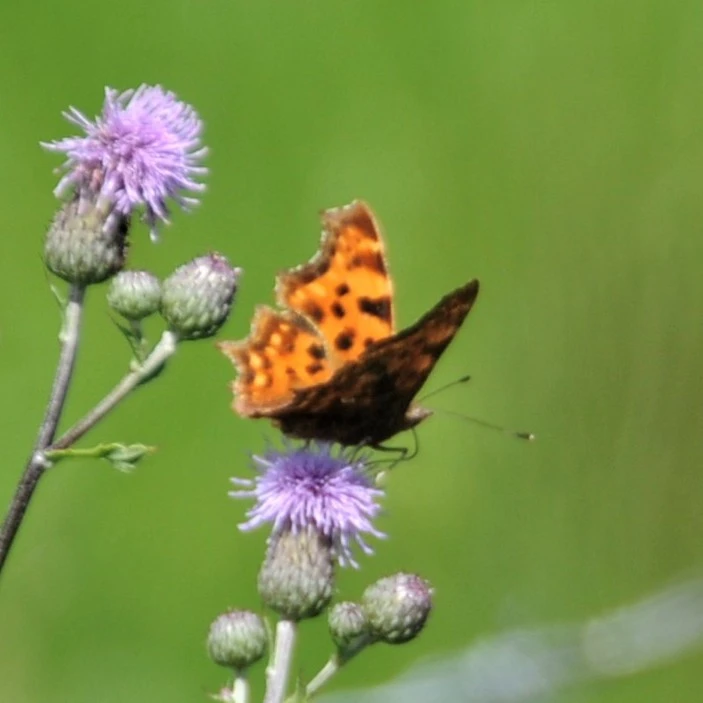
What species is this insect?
Polygonia c-album
